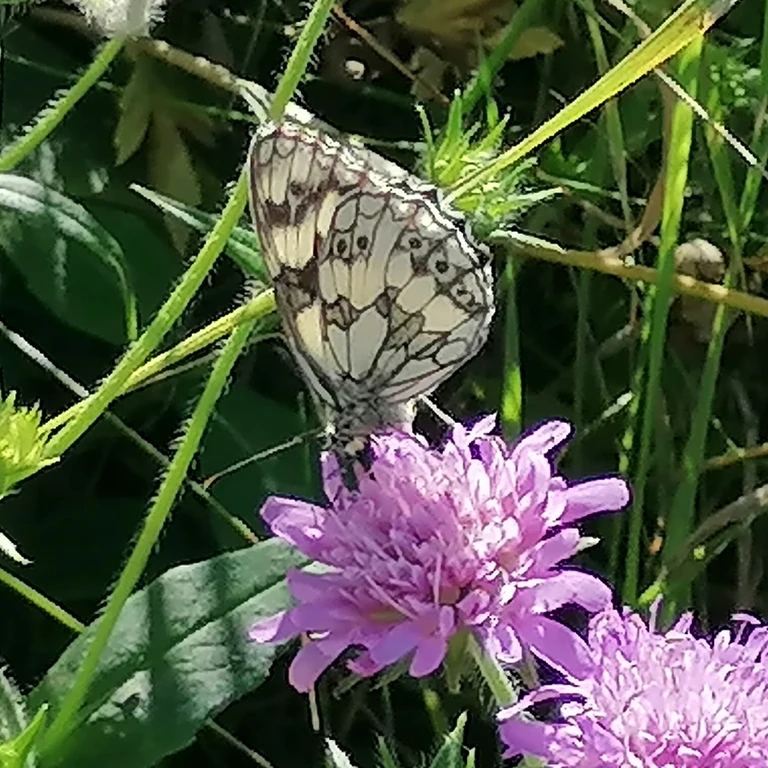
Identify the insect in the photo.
Melanargia galathea
